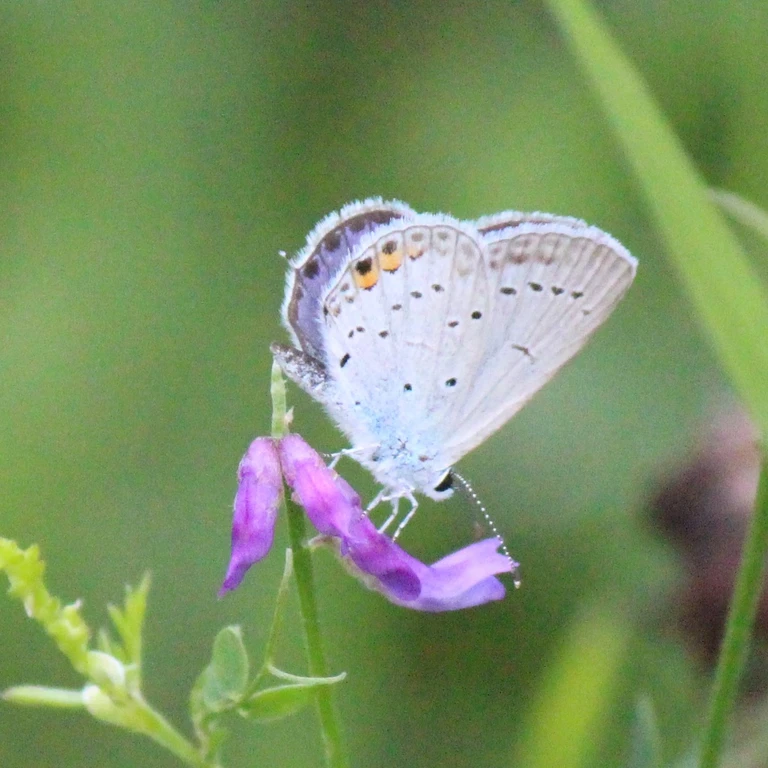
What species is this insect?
Cupido argiades (also Elkalyce argiades)
